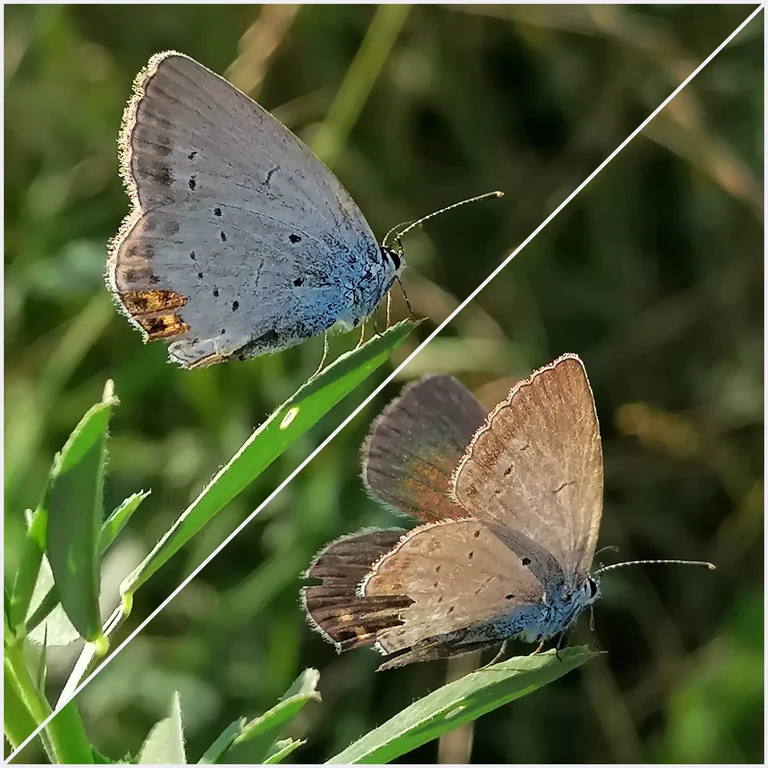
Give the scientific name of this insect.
Cupido argiades (also Elkalyce argiades)
